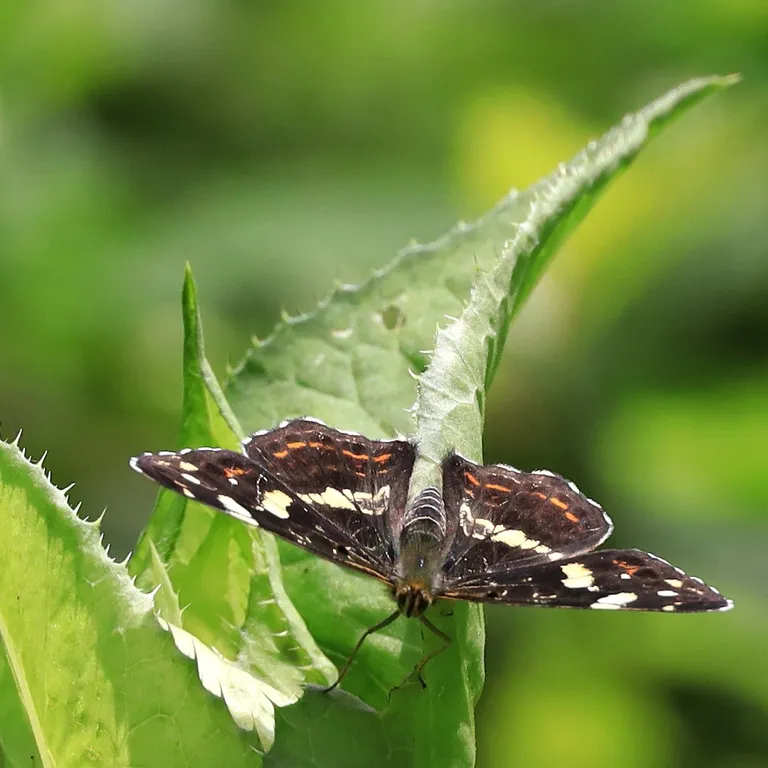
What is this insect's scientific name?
Araschnia levana
